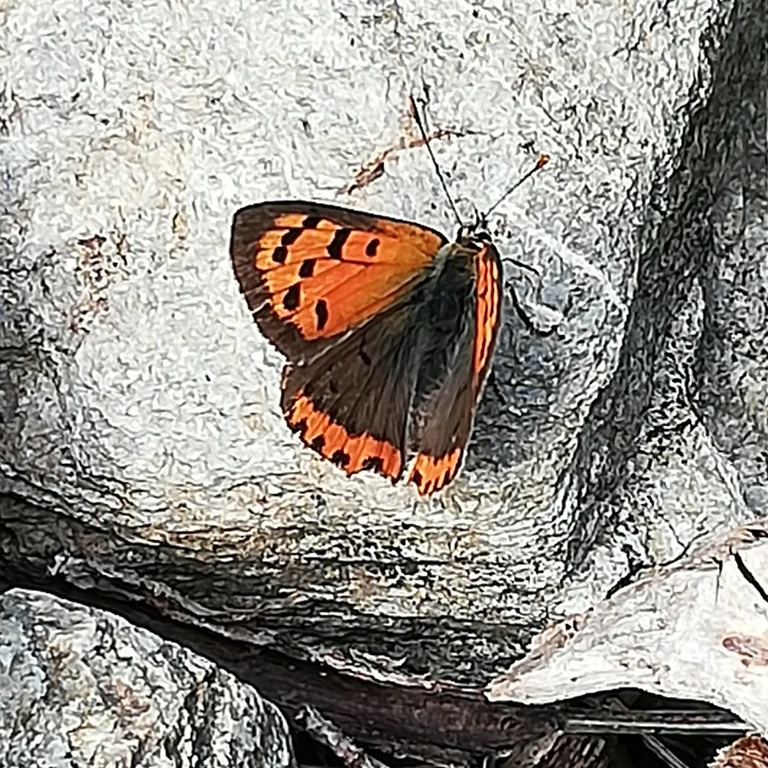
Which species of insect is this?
Lycaena phlaeas
